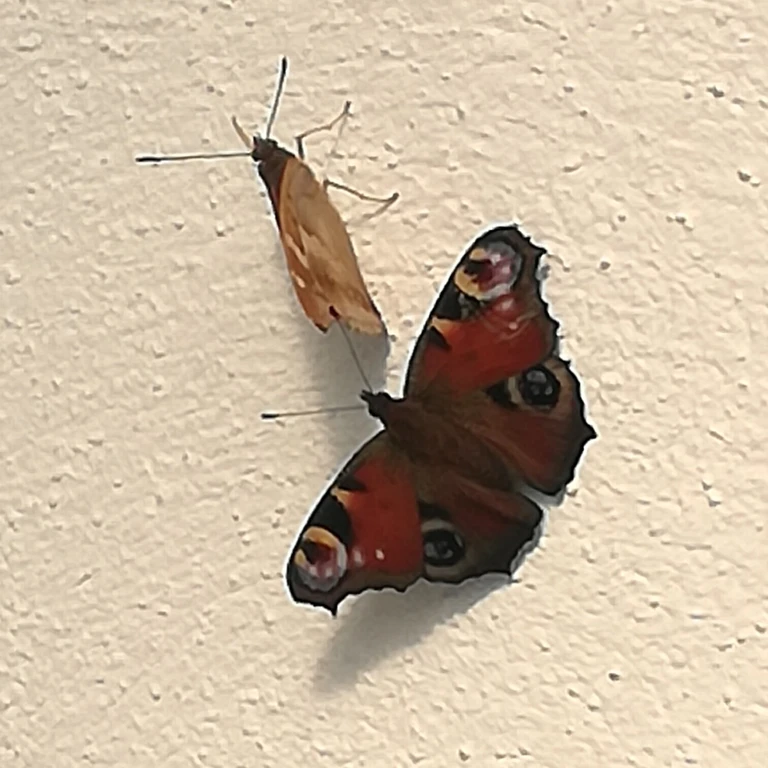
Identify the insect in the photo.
Aglais io
